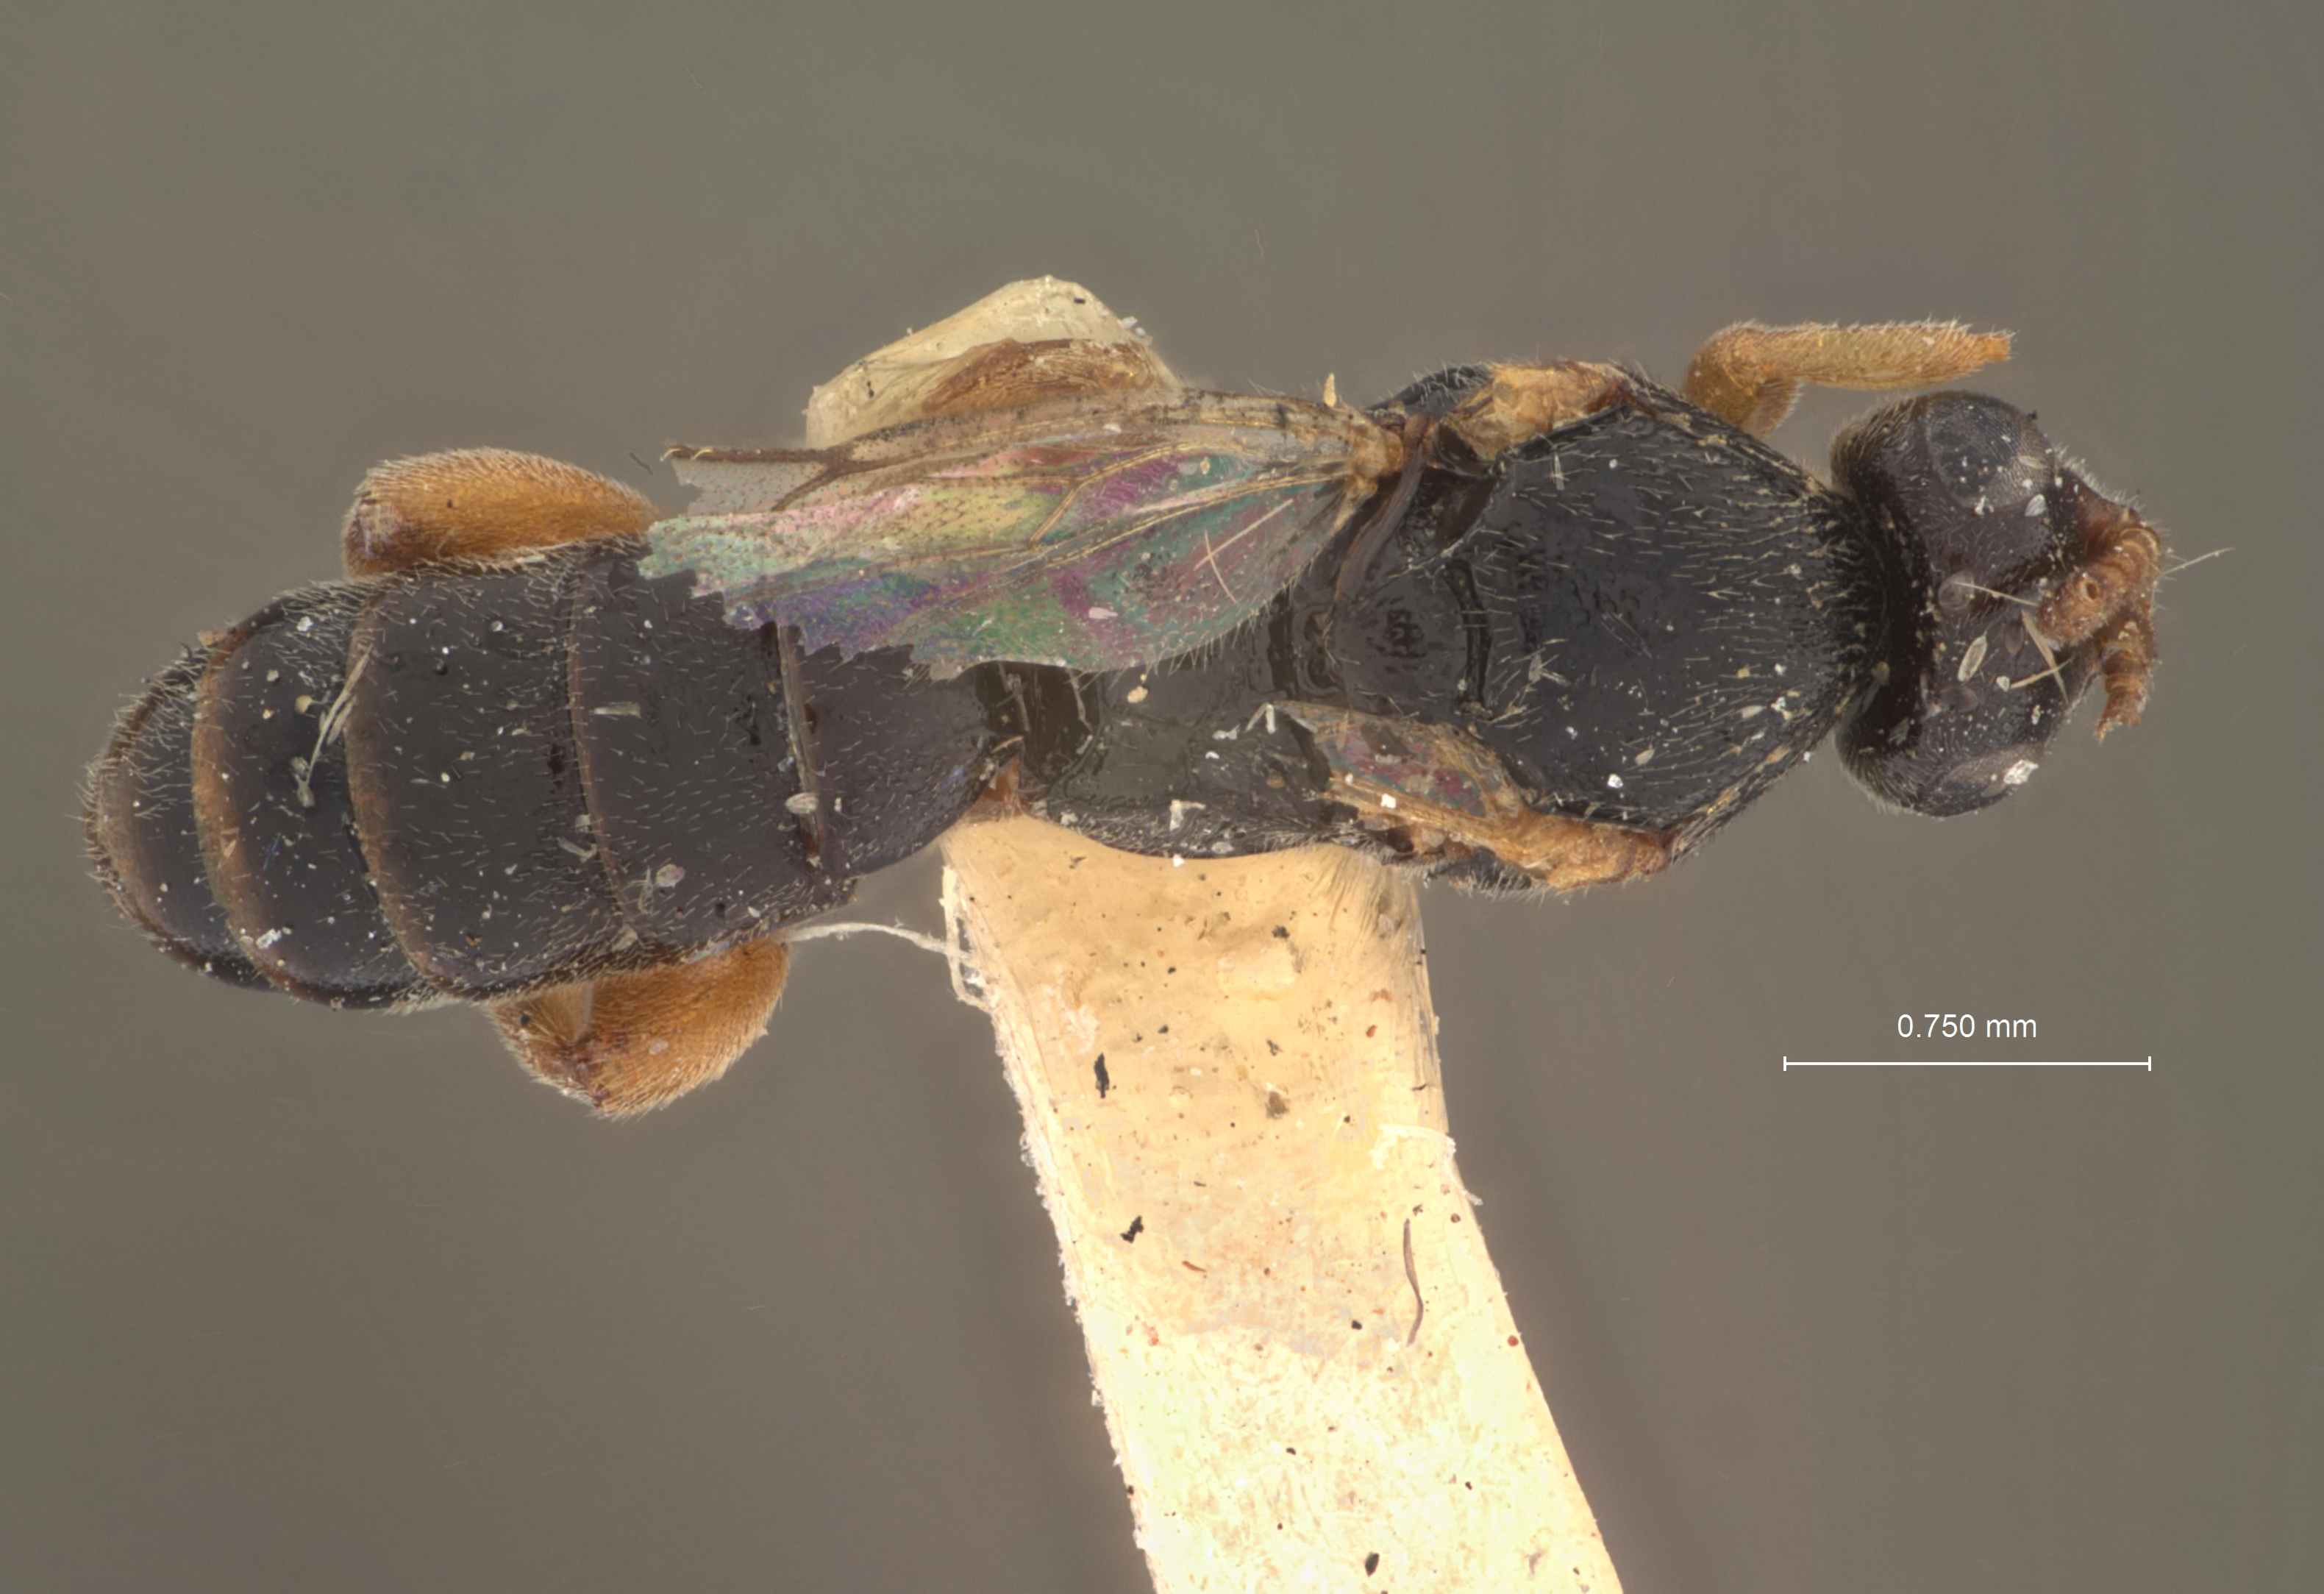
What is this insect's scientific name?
Hyperacmus tineae
